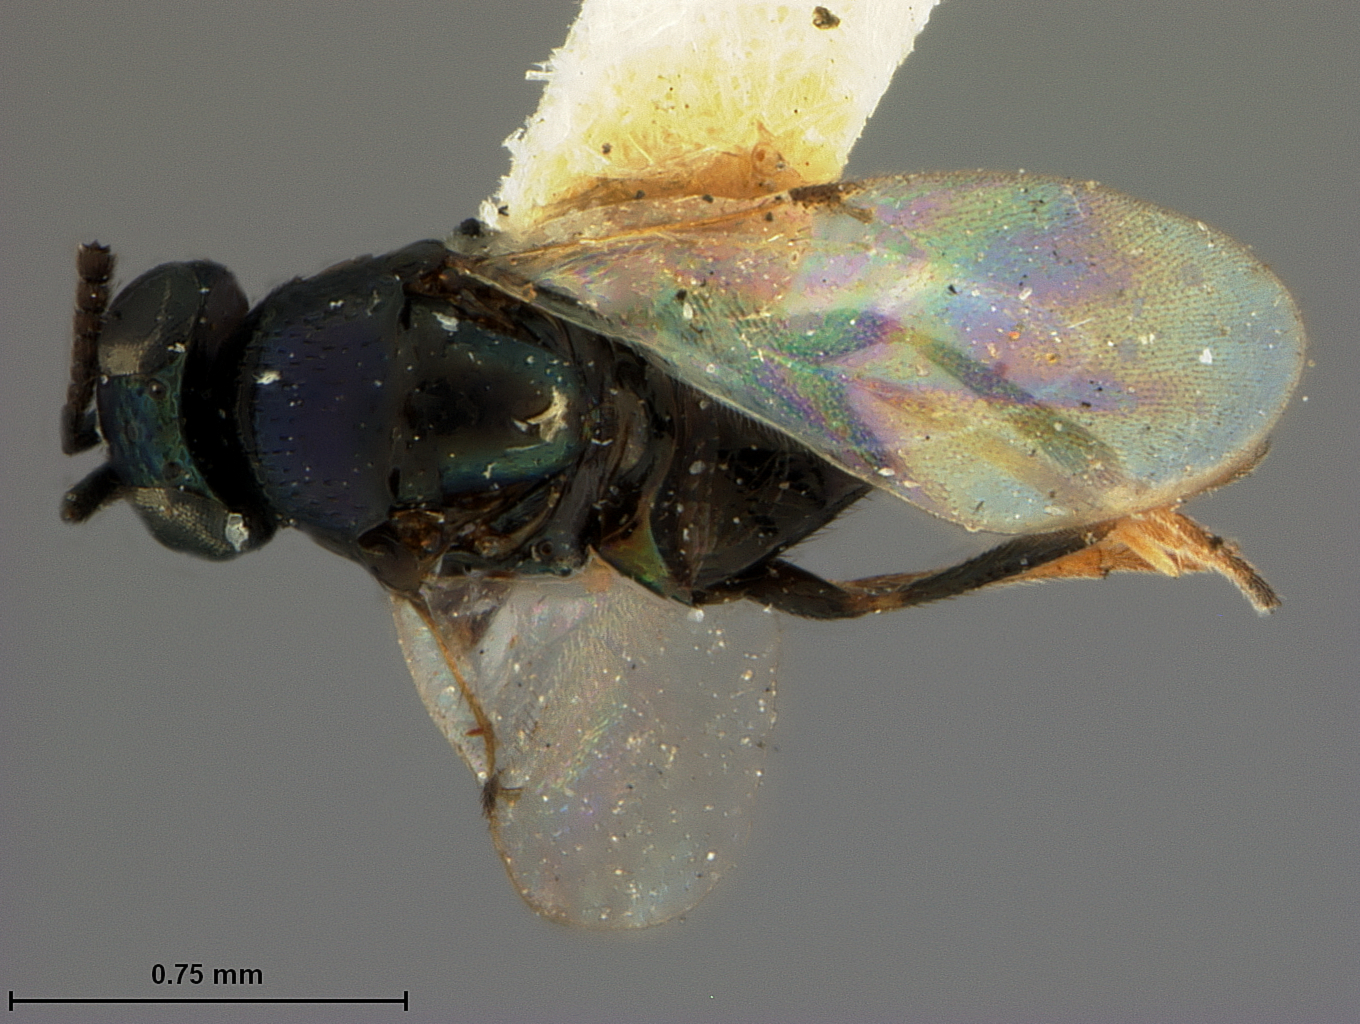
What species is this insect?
Syrphophagus nigrocyaneus
